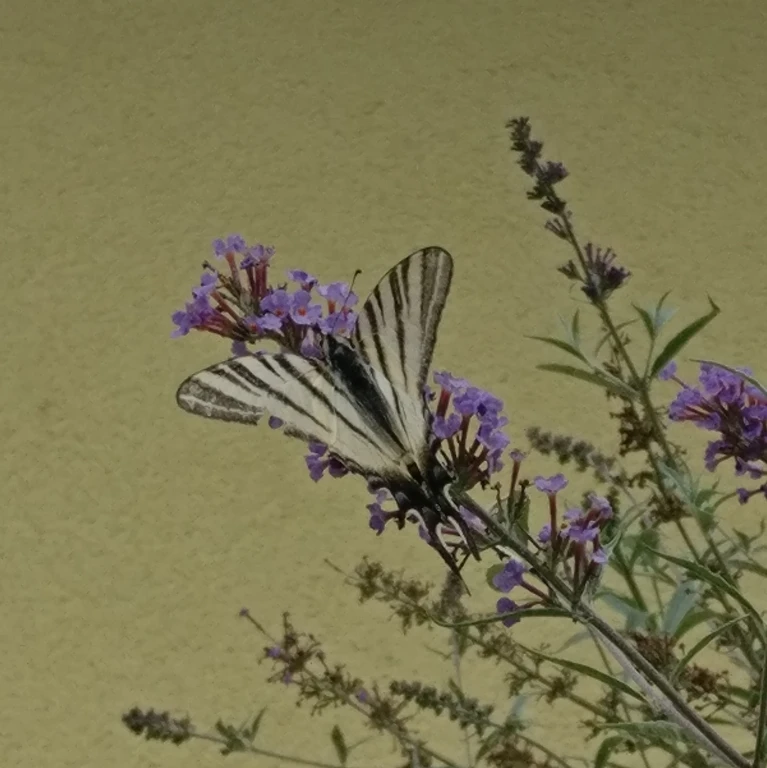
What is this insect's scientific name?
Iphiclides podalirius
